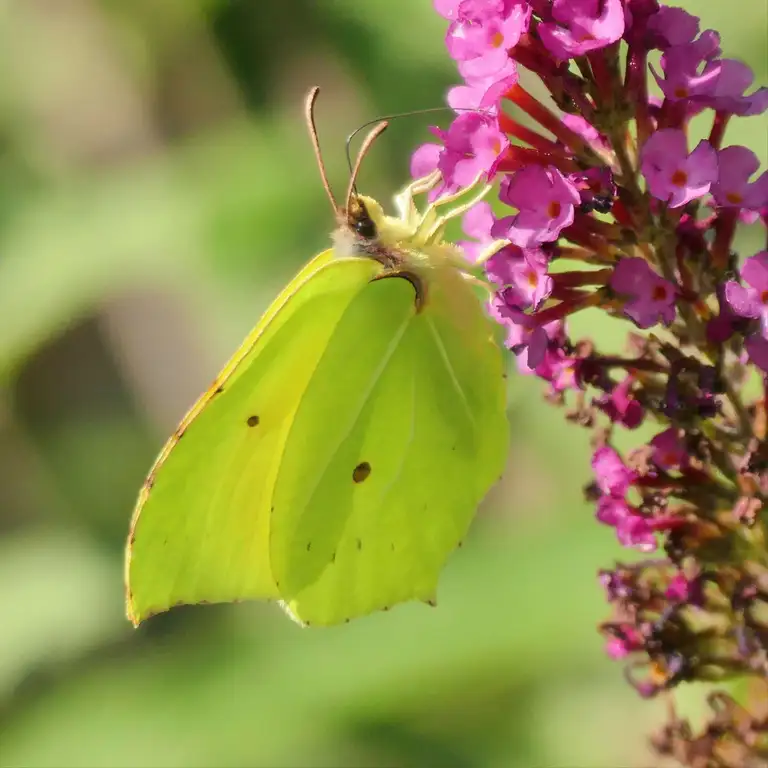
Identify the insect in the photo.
Gonepteryx rhamni
